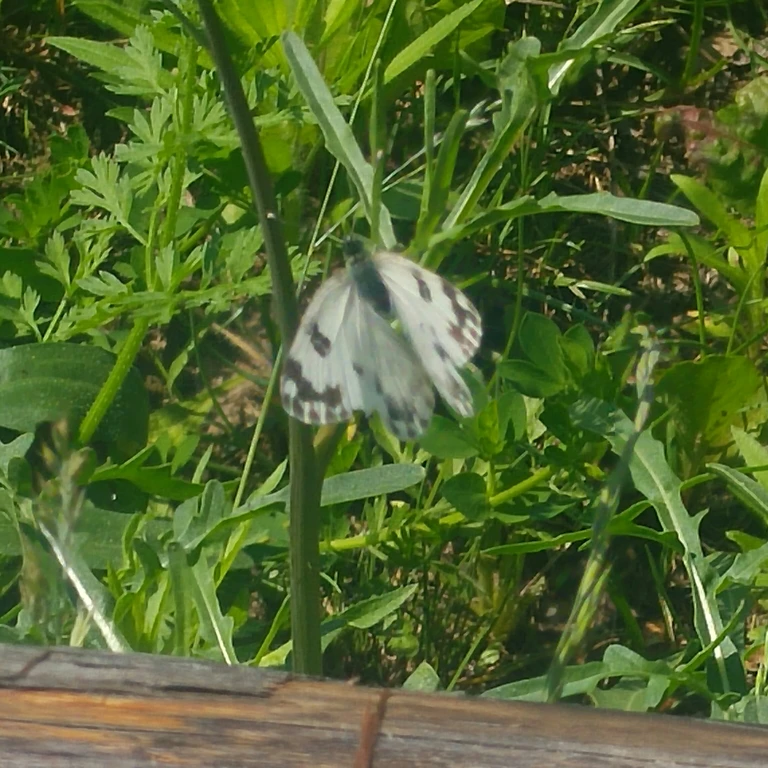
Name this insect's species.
Pontia edusa
